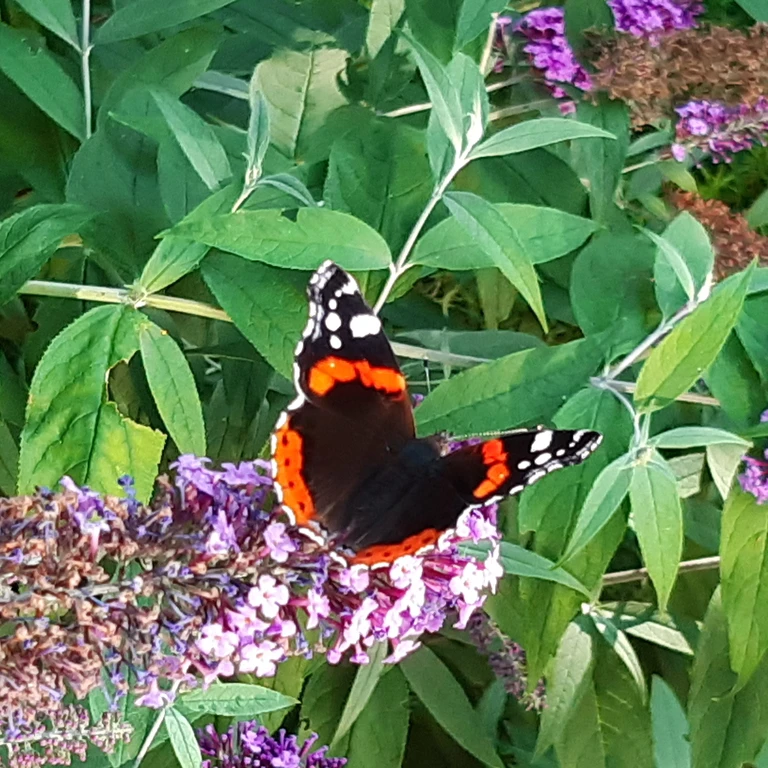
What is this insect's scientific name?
Vanessa atalanta
